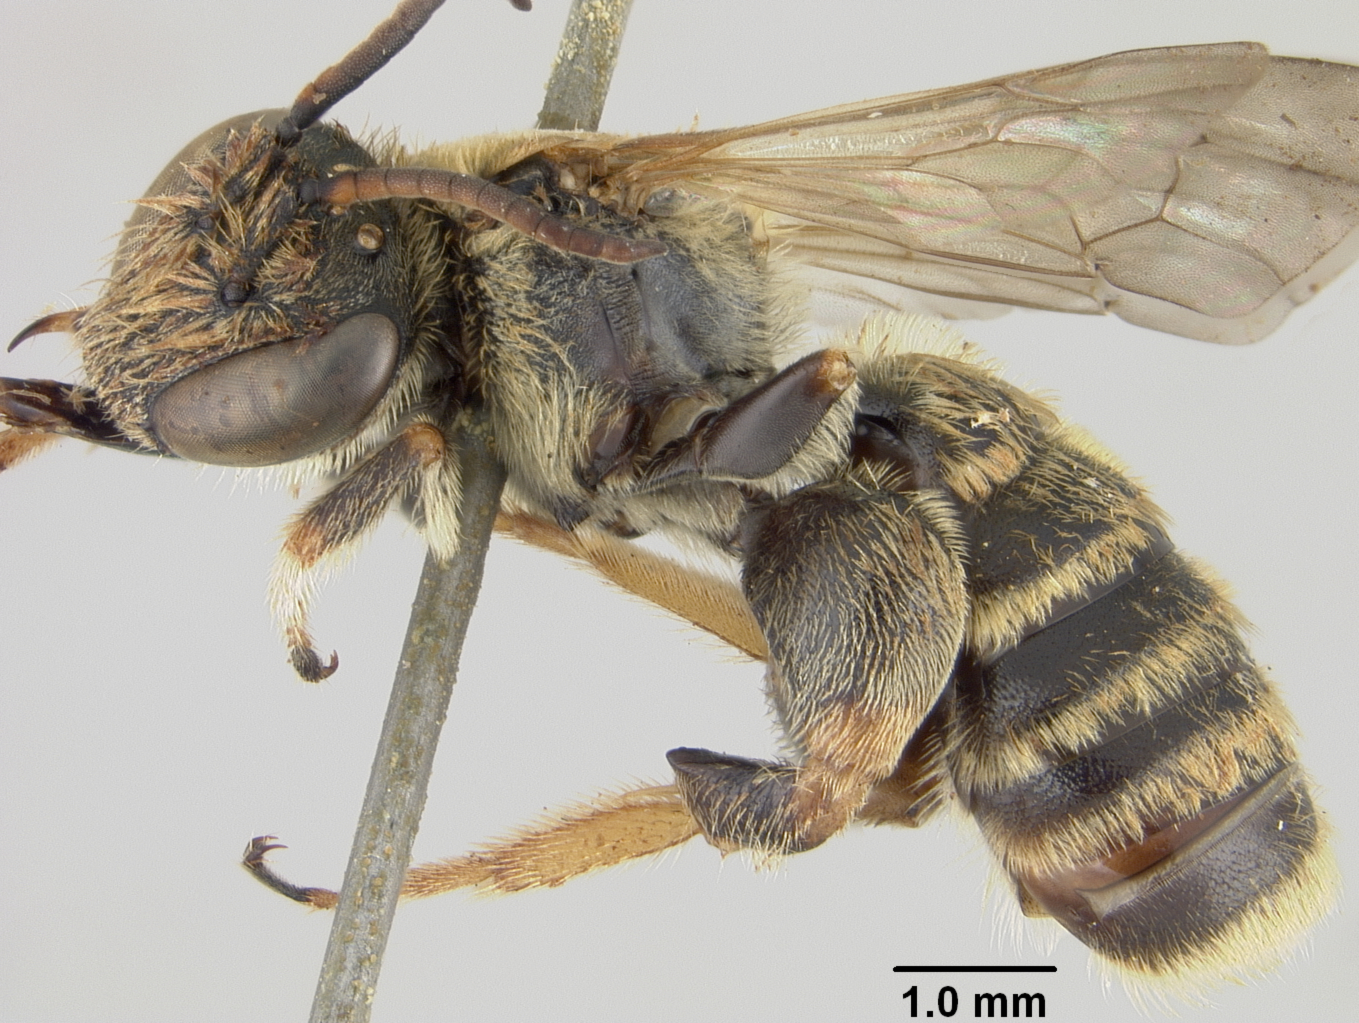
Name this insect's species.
Nomia goniognatha
